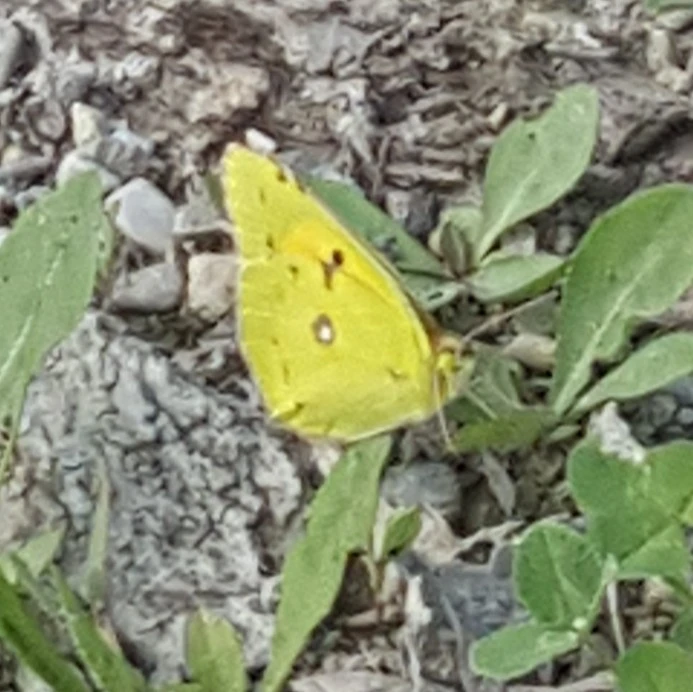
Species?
Colias croceus
